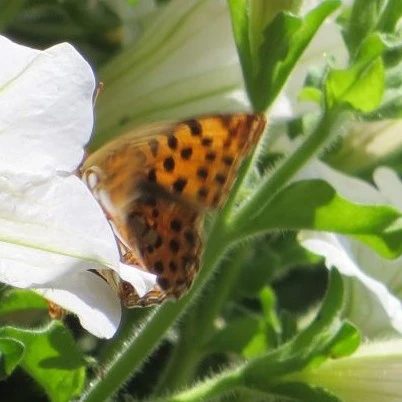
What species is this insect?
Issoria lathonia
